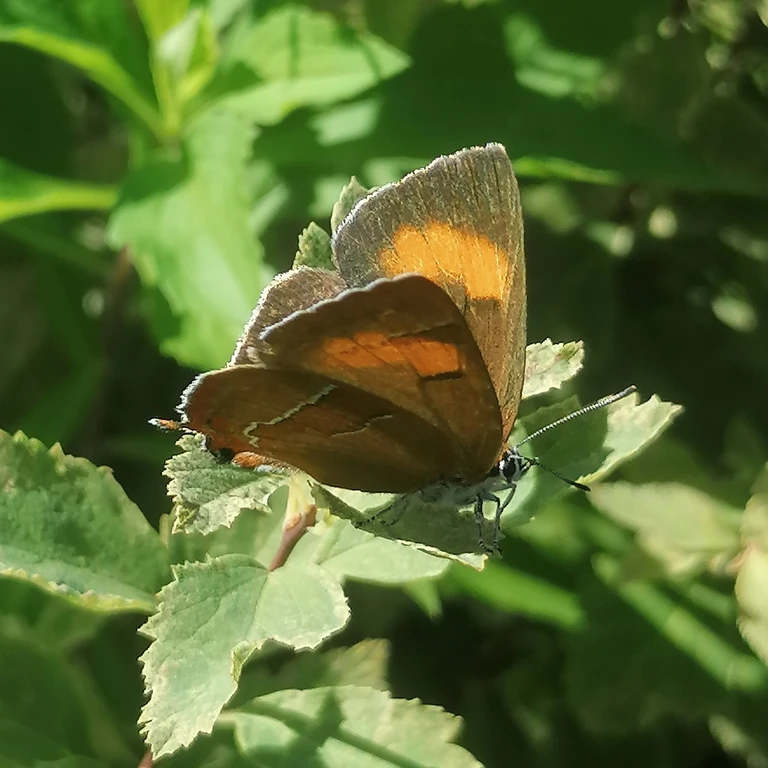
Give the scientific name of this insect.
Thecla betulae
